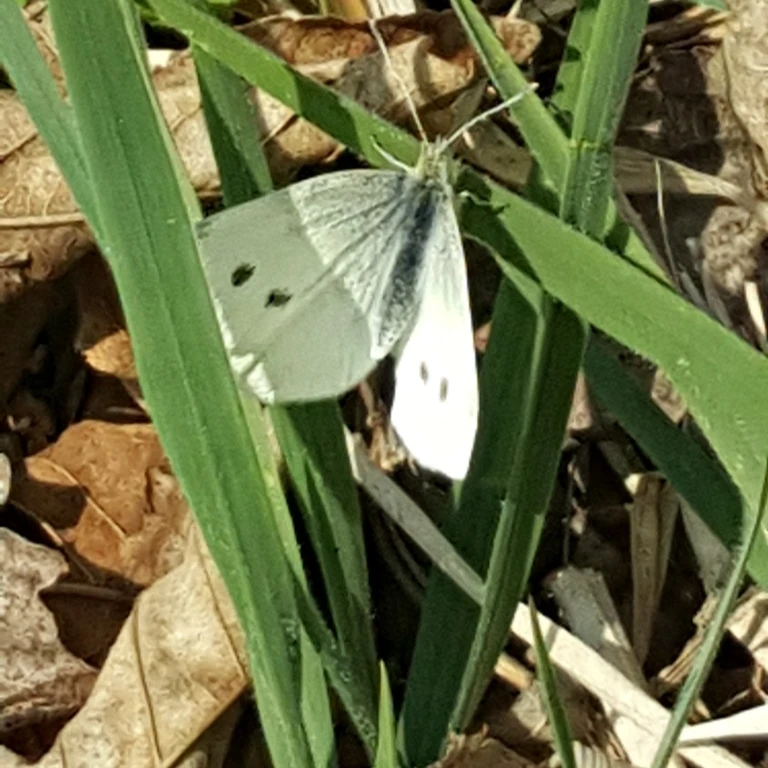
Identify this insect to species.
Pieris rapae
